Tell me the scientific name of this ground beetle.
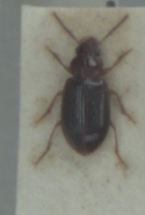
Bradycellus harpalinus
